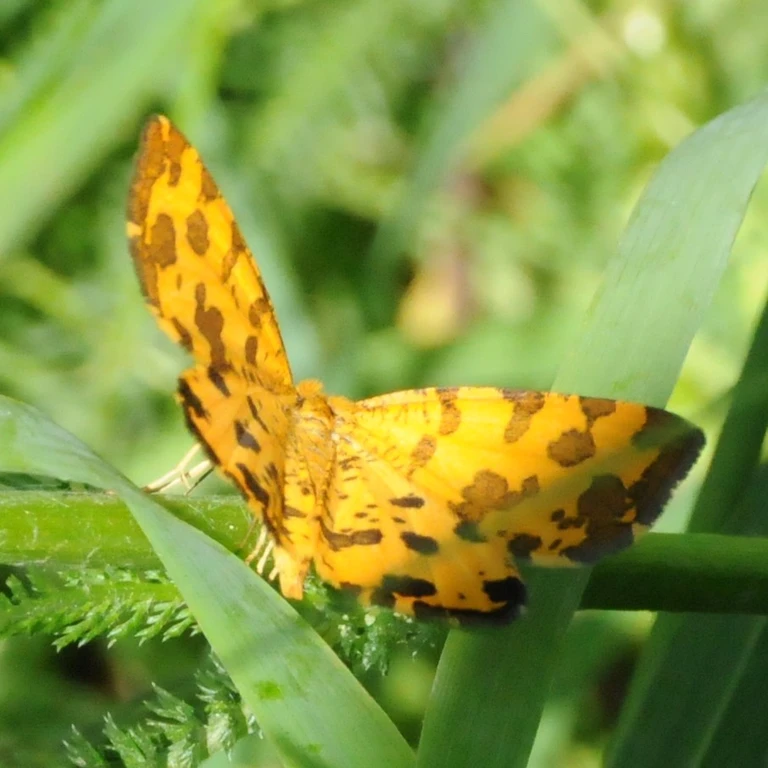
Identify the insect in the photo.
Pseudopanthera macularia
